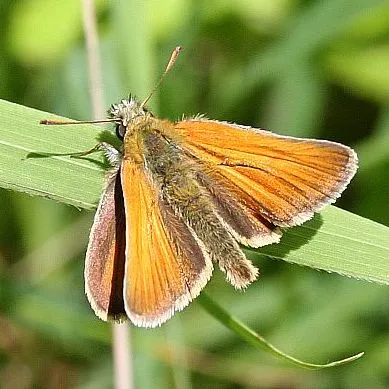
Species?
Thymelicus sylvestris
